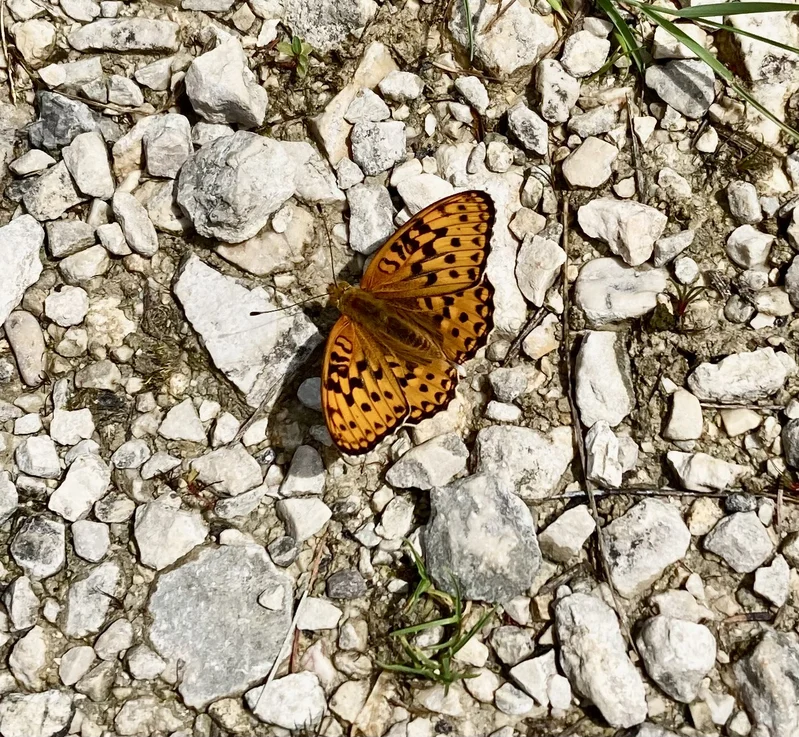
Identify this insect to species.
Fabriciana adippe
